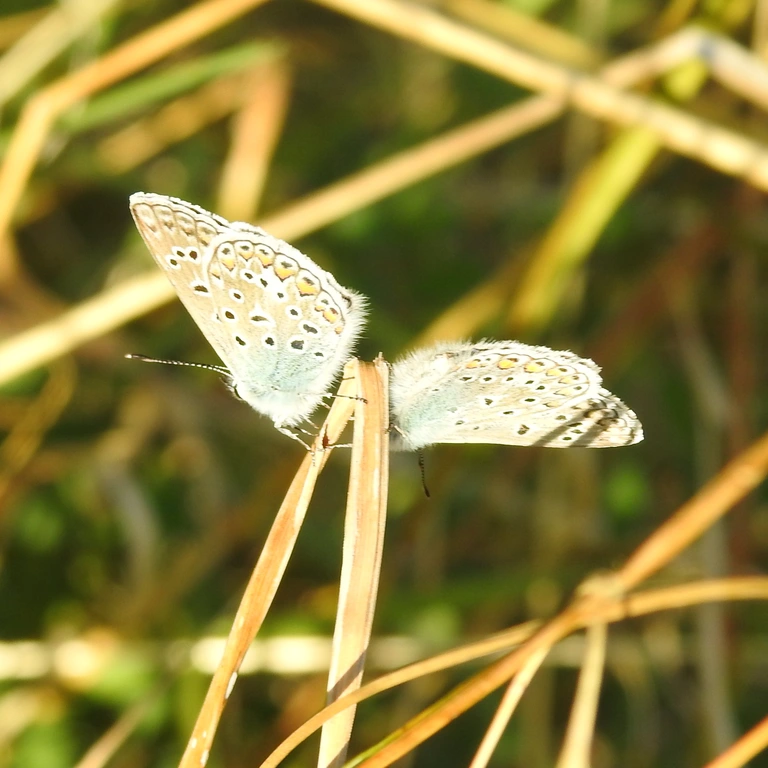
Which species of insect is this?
Polyommatus icarus
